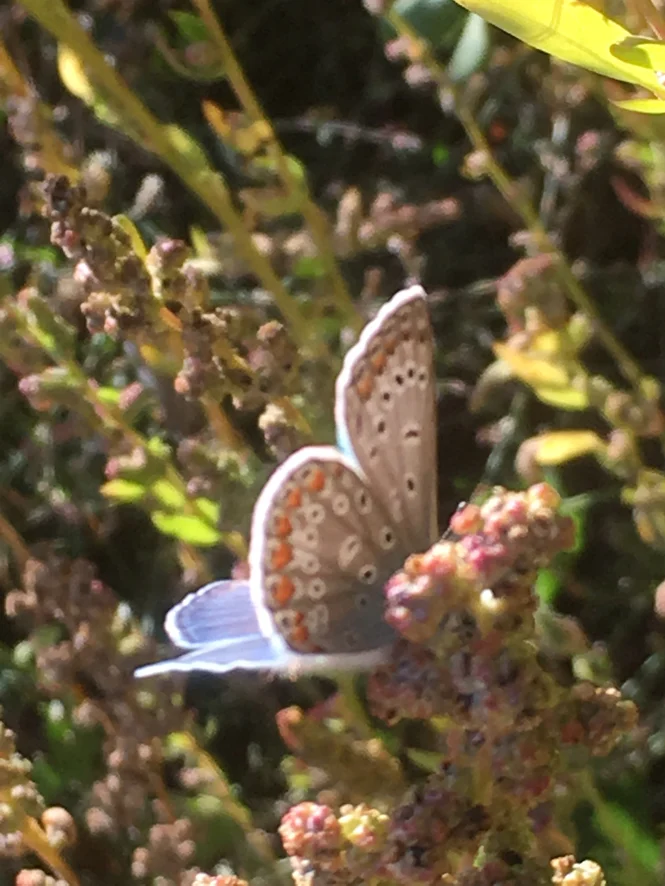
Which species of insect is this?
Polyommatus icarus
